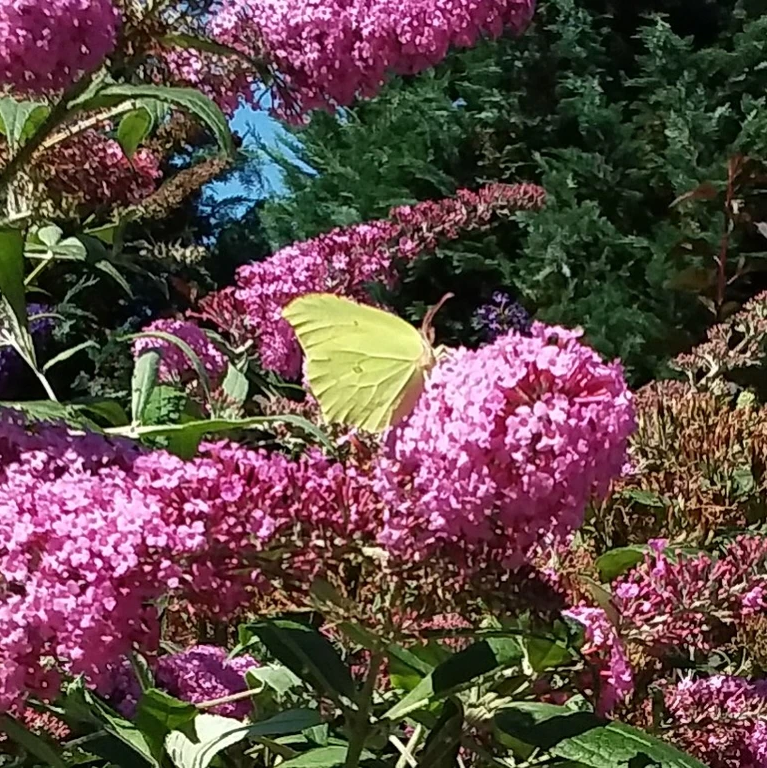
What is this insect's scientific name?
Gonepteryx rhamni
